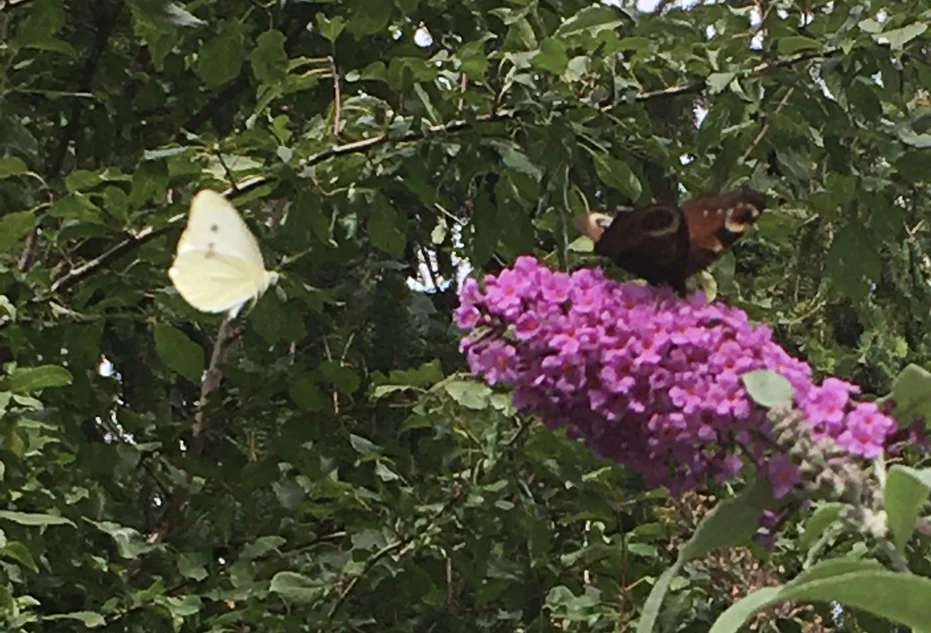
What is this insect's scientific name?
Aglais io
